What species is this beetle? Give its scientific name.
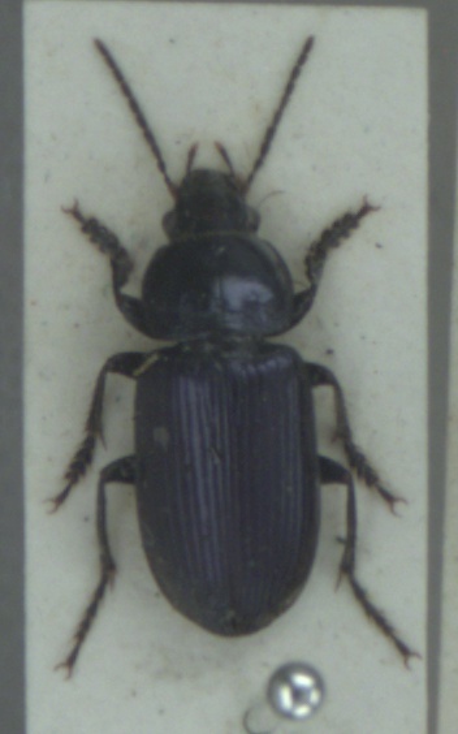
Anisodactylus poeciloides
